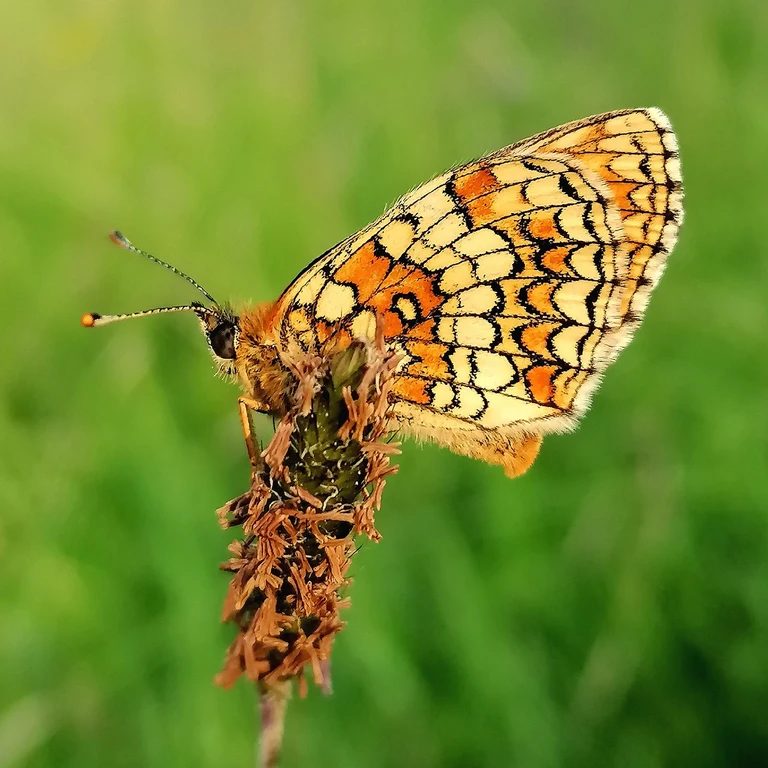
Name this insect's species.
Melitaea athalia
